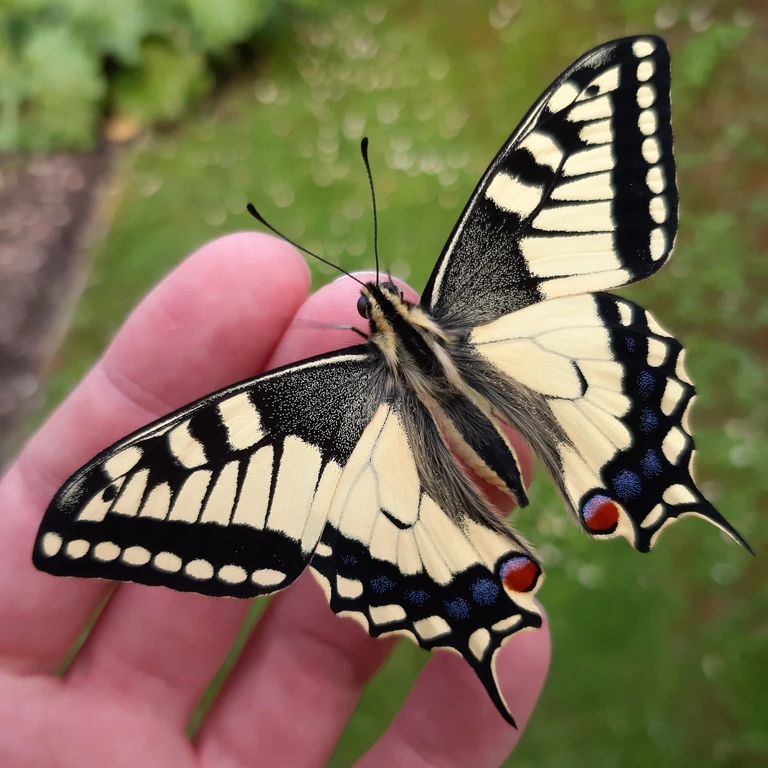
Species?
Papilio machaon
